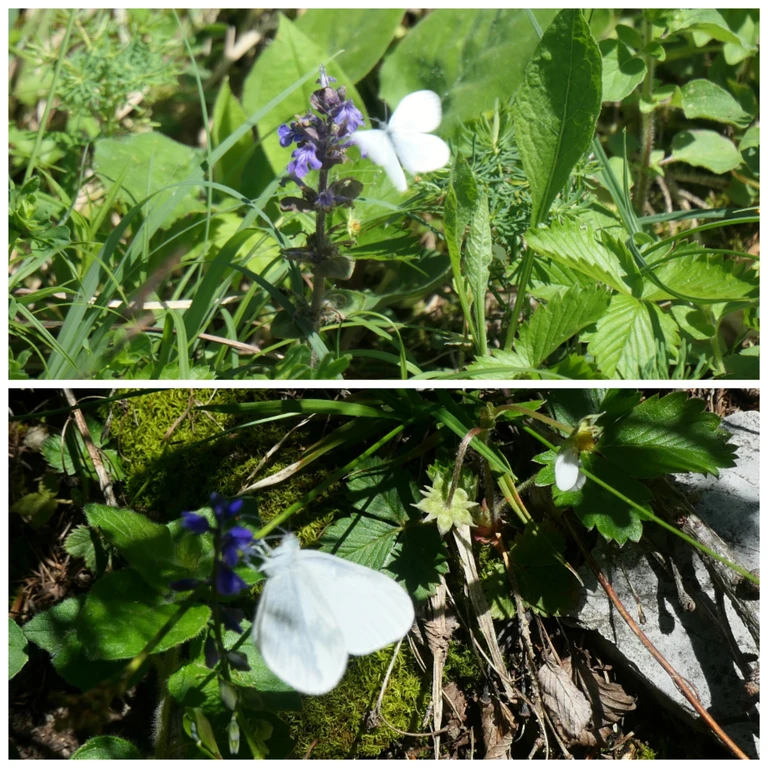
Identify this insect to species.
Leptidea sinapis/juvernica
